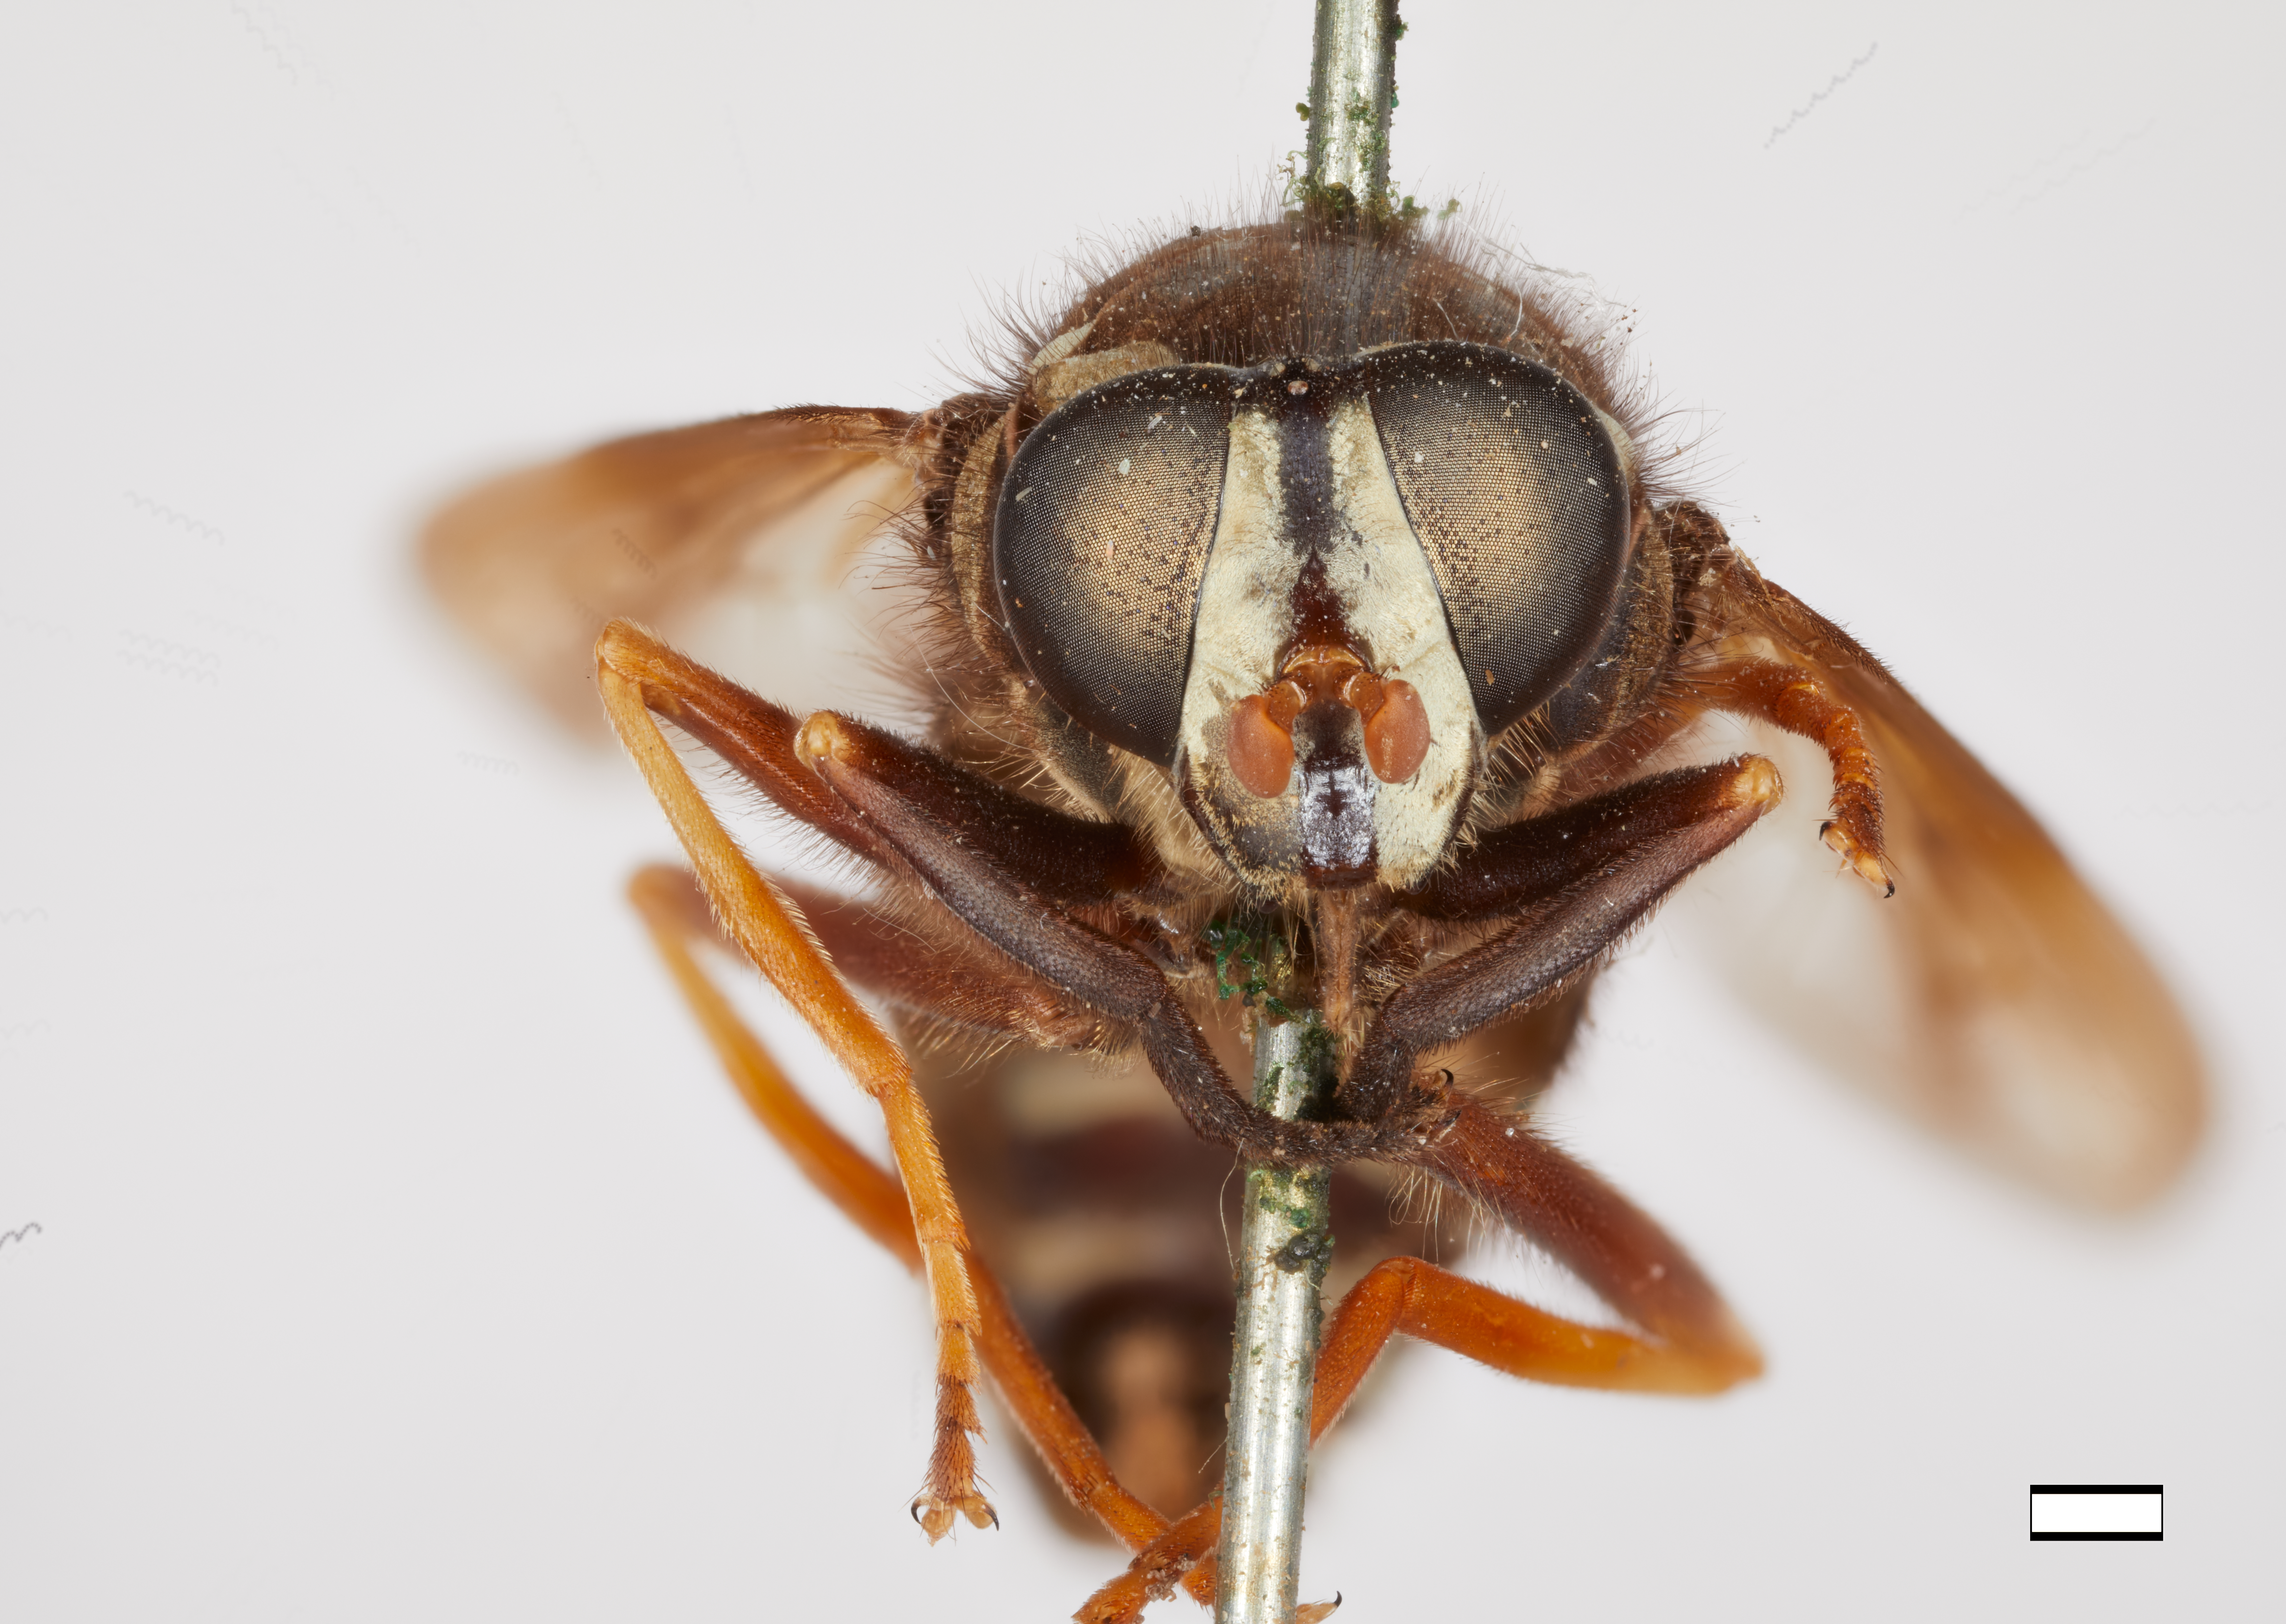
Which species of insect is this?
Temnostoma venustum
